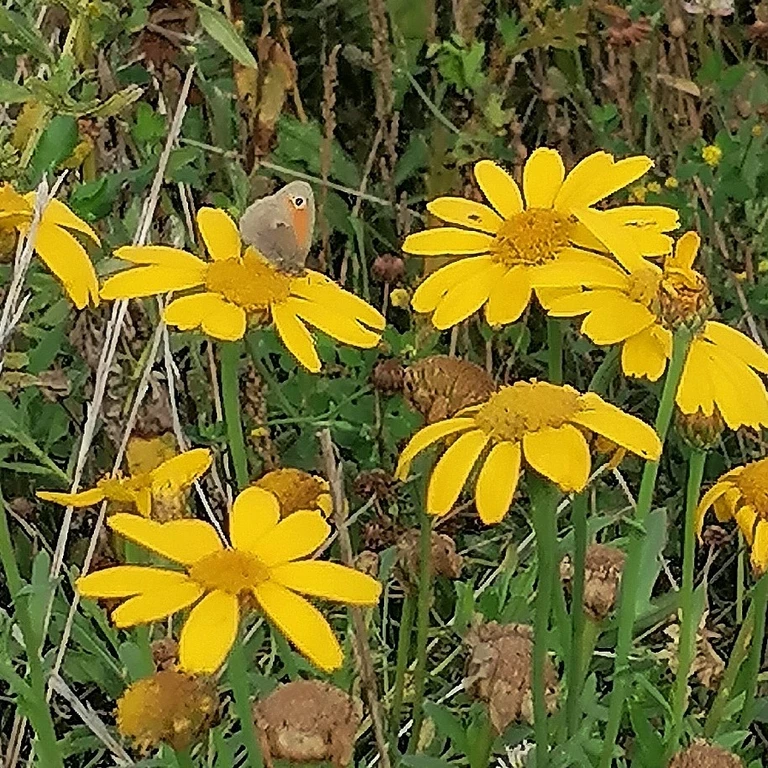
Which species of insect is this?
Coenonympha pamphilus
